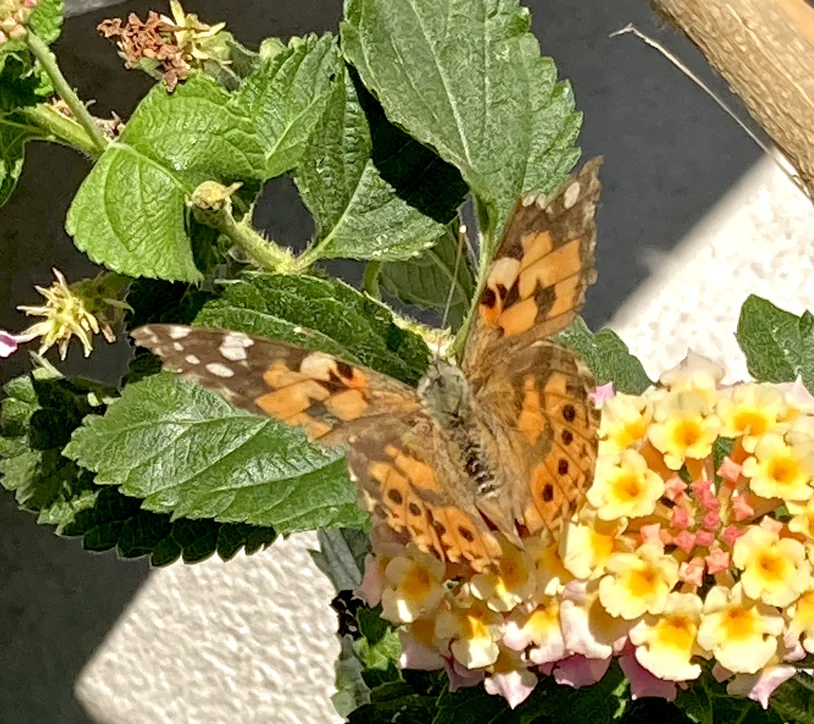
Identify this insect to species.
Vanessa cardui
